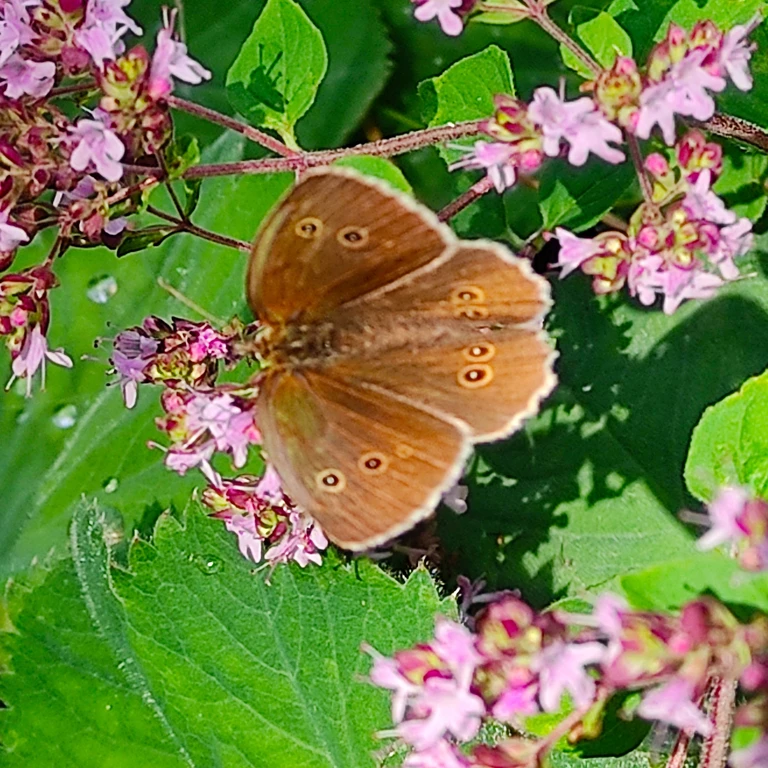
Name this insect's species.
Aphantopus hyperantus
